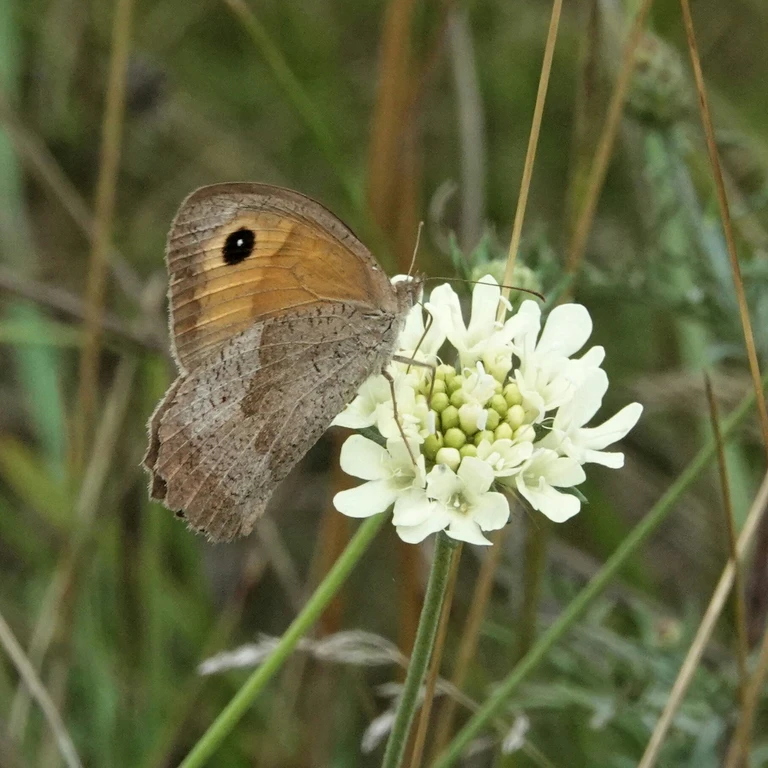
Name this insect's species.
Maniola jurtina
